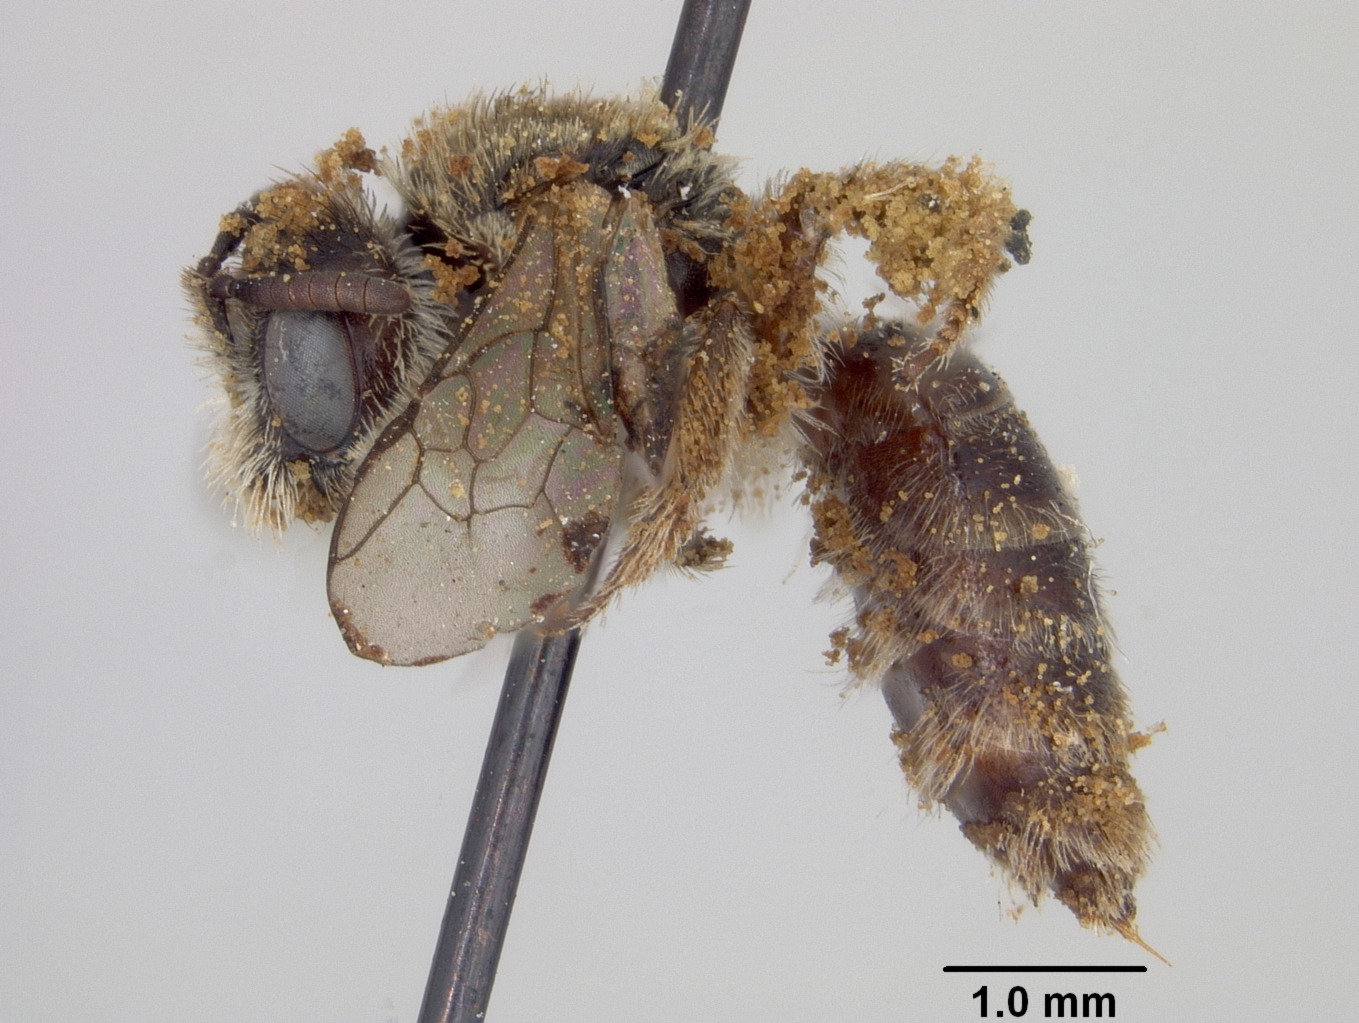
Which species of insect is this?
Halictoides tinsleyi
